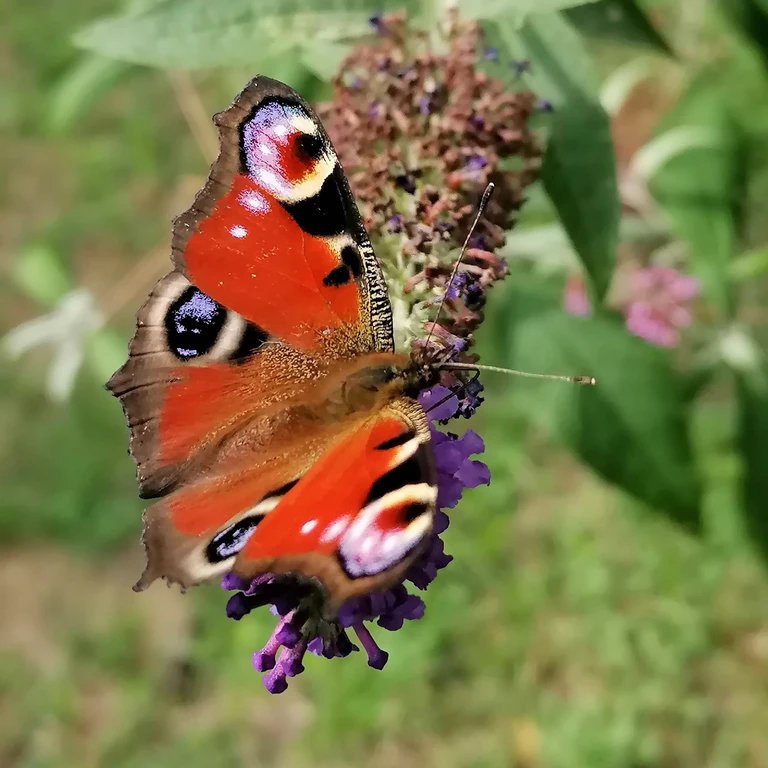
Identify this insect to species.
Aglais io
